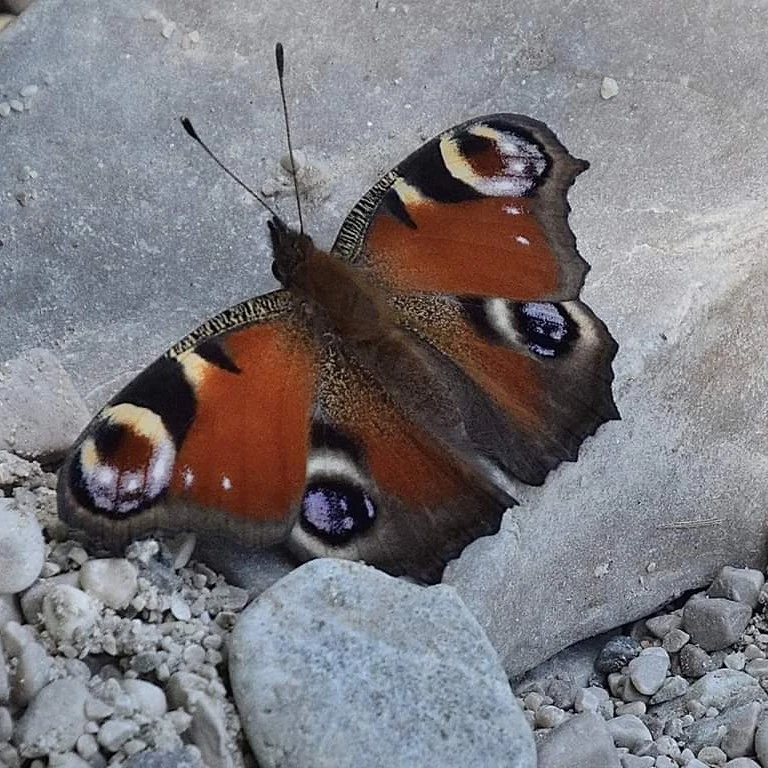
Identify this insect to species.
Aglais io
